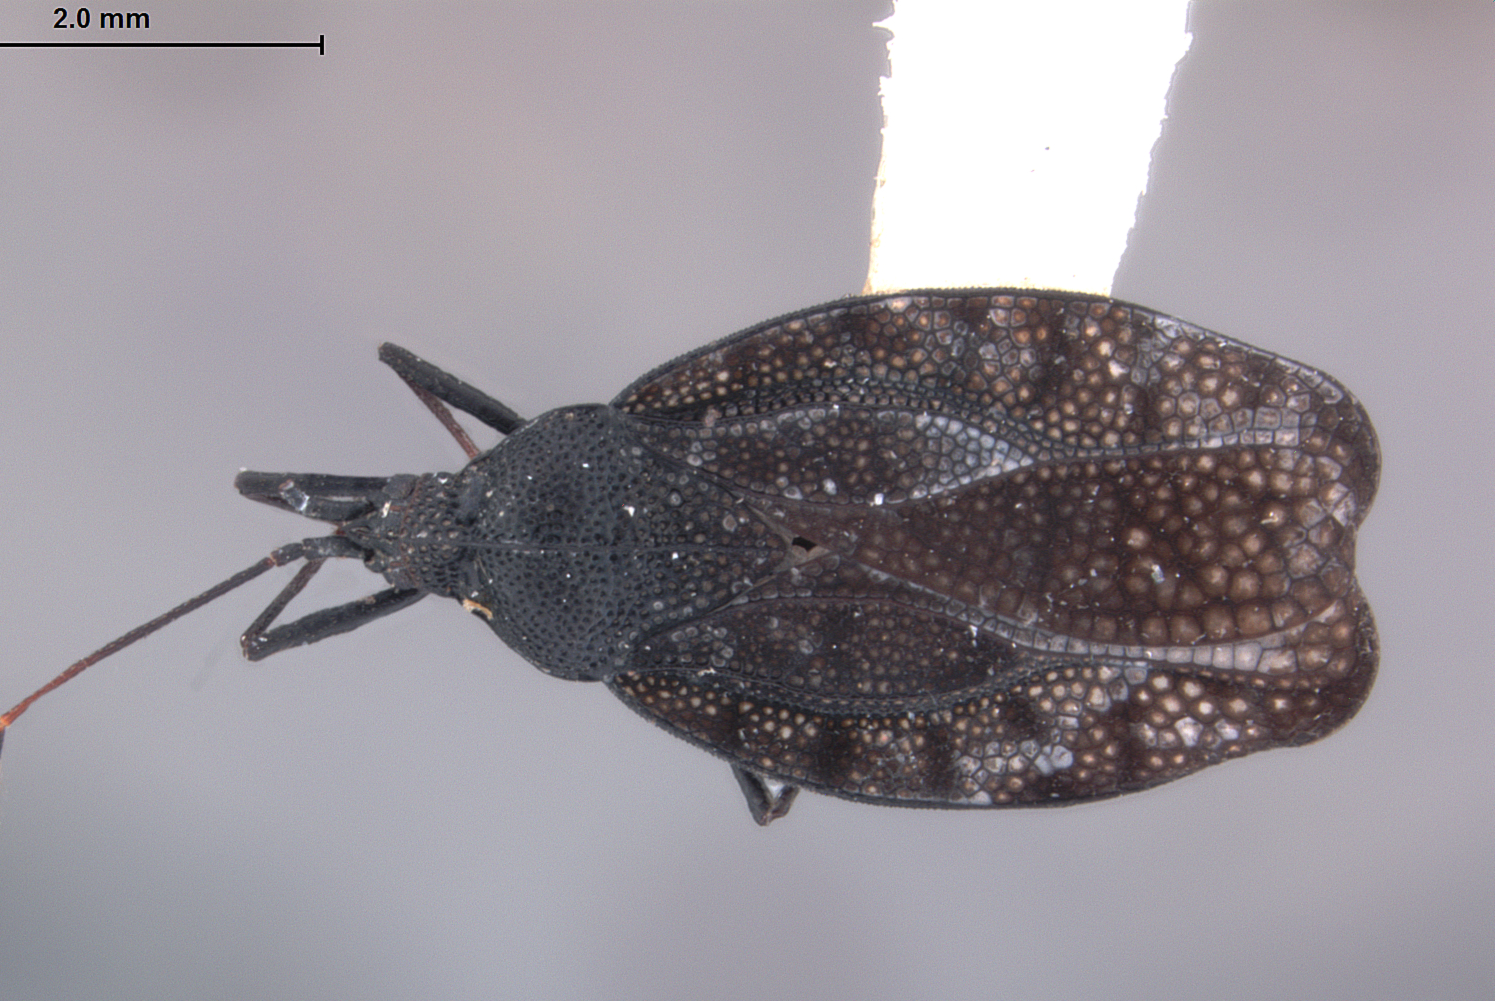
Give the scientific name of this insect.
Nyctotingis nexilis
